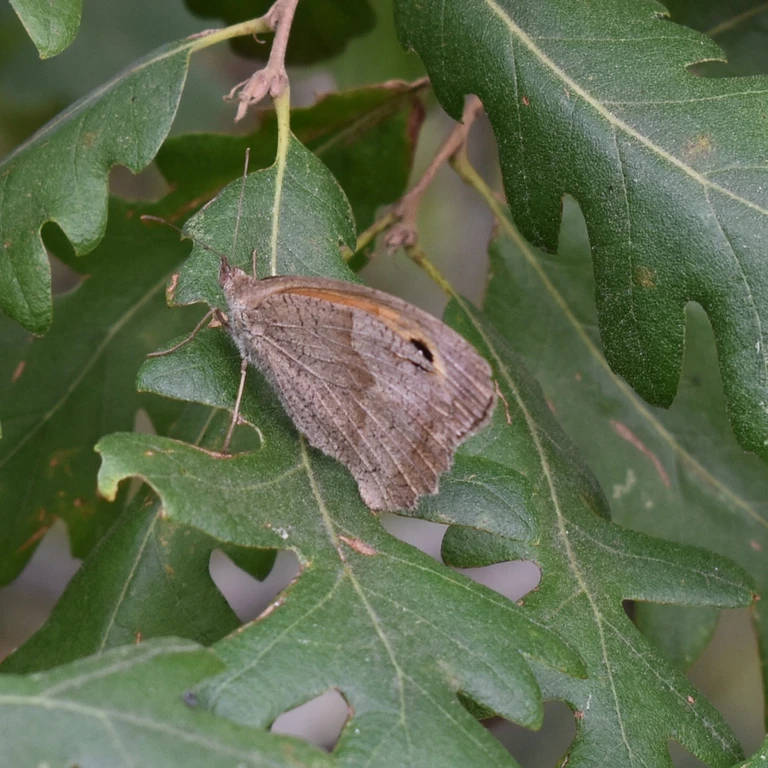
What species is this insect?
Maniola jurtina
